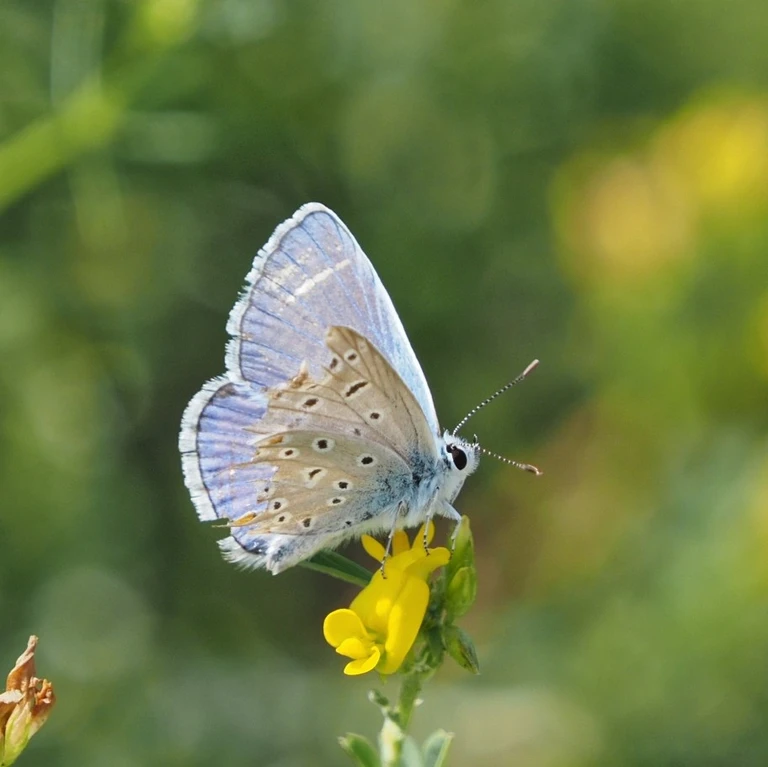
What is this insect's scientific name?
Polyommatus icarus
